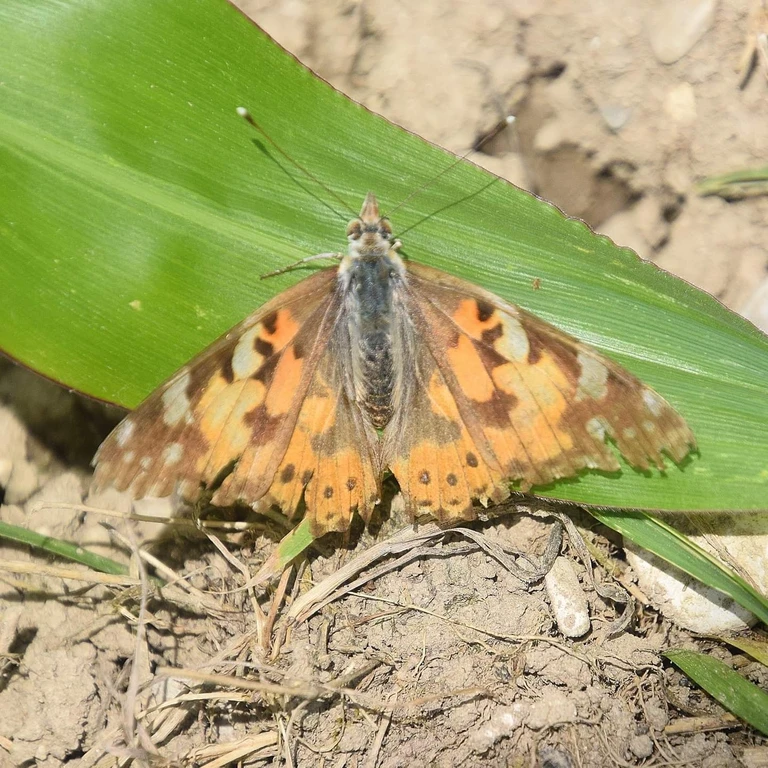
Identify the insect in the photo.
Vanessa cardui
